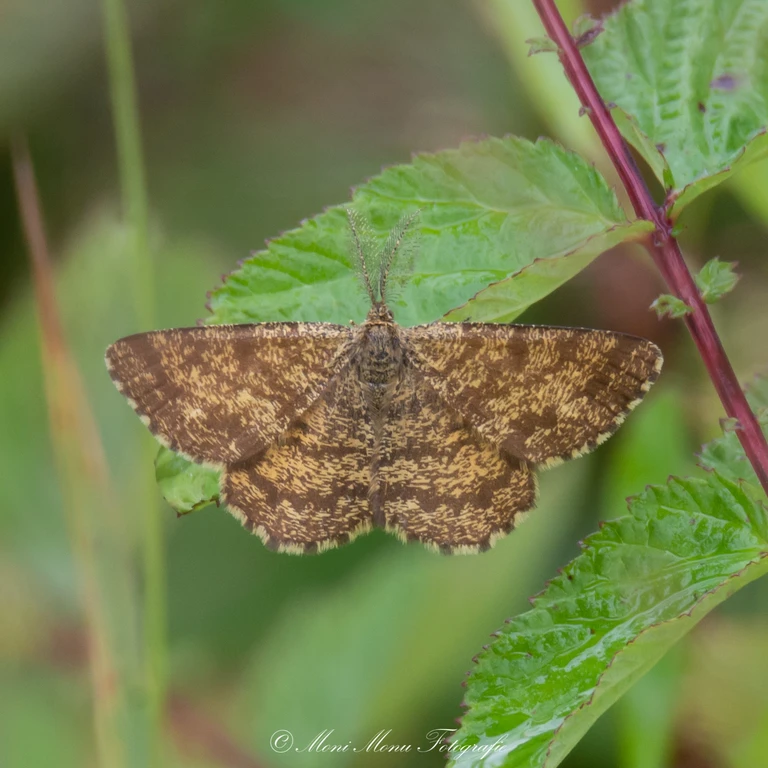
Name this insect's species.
Ematurga atomaria
